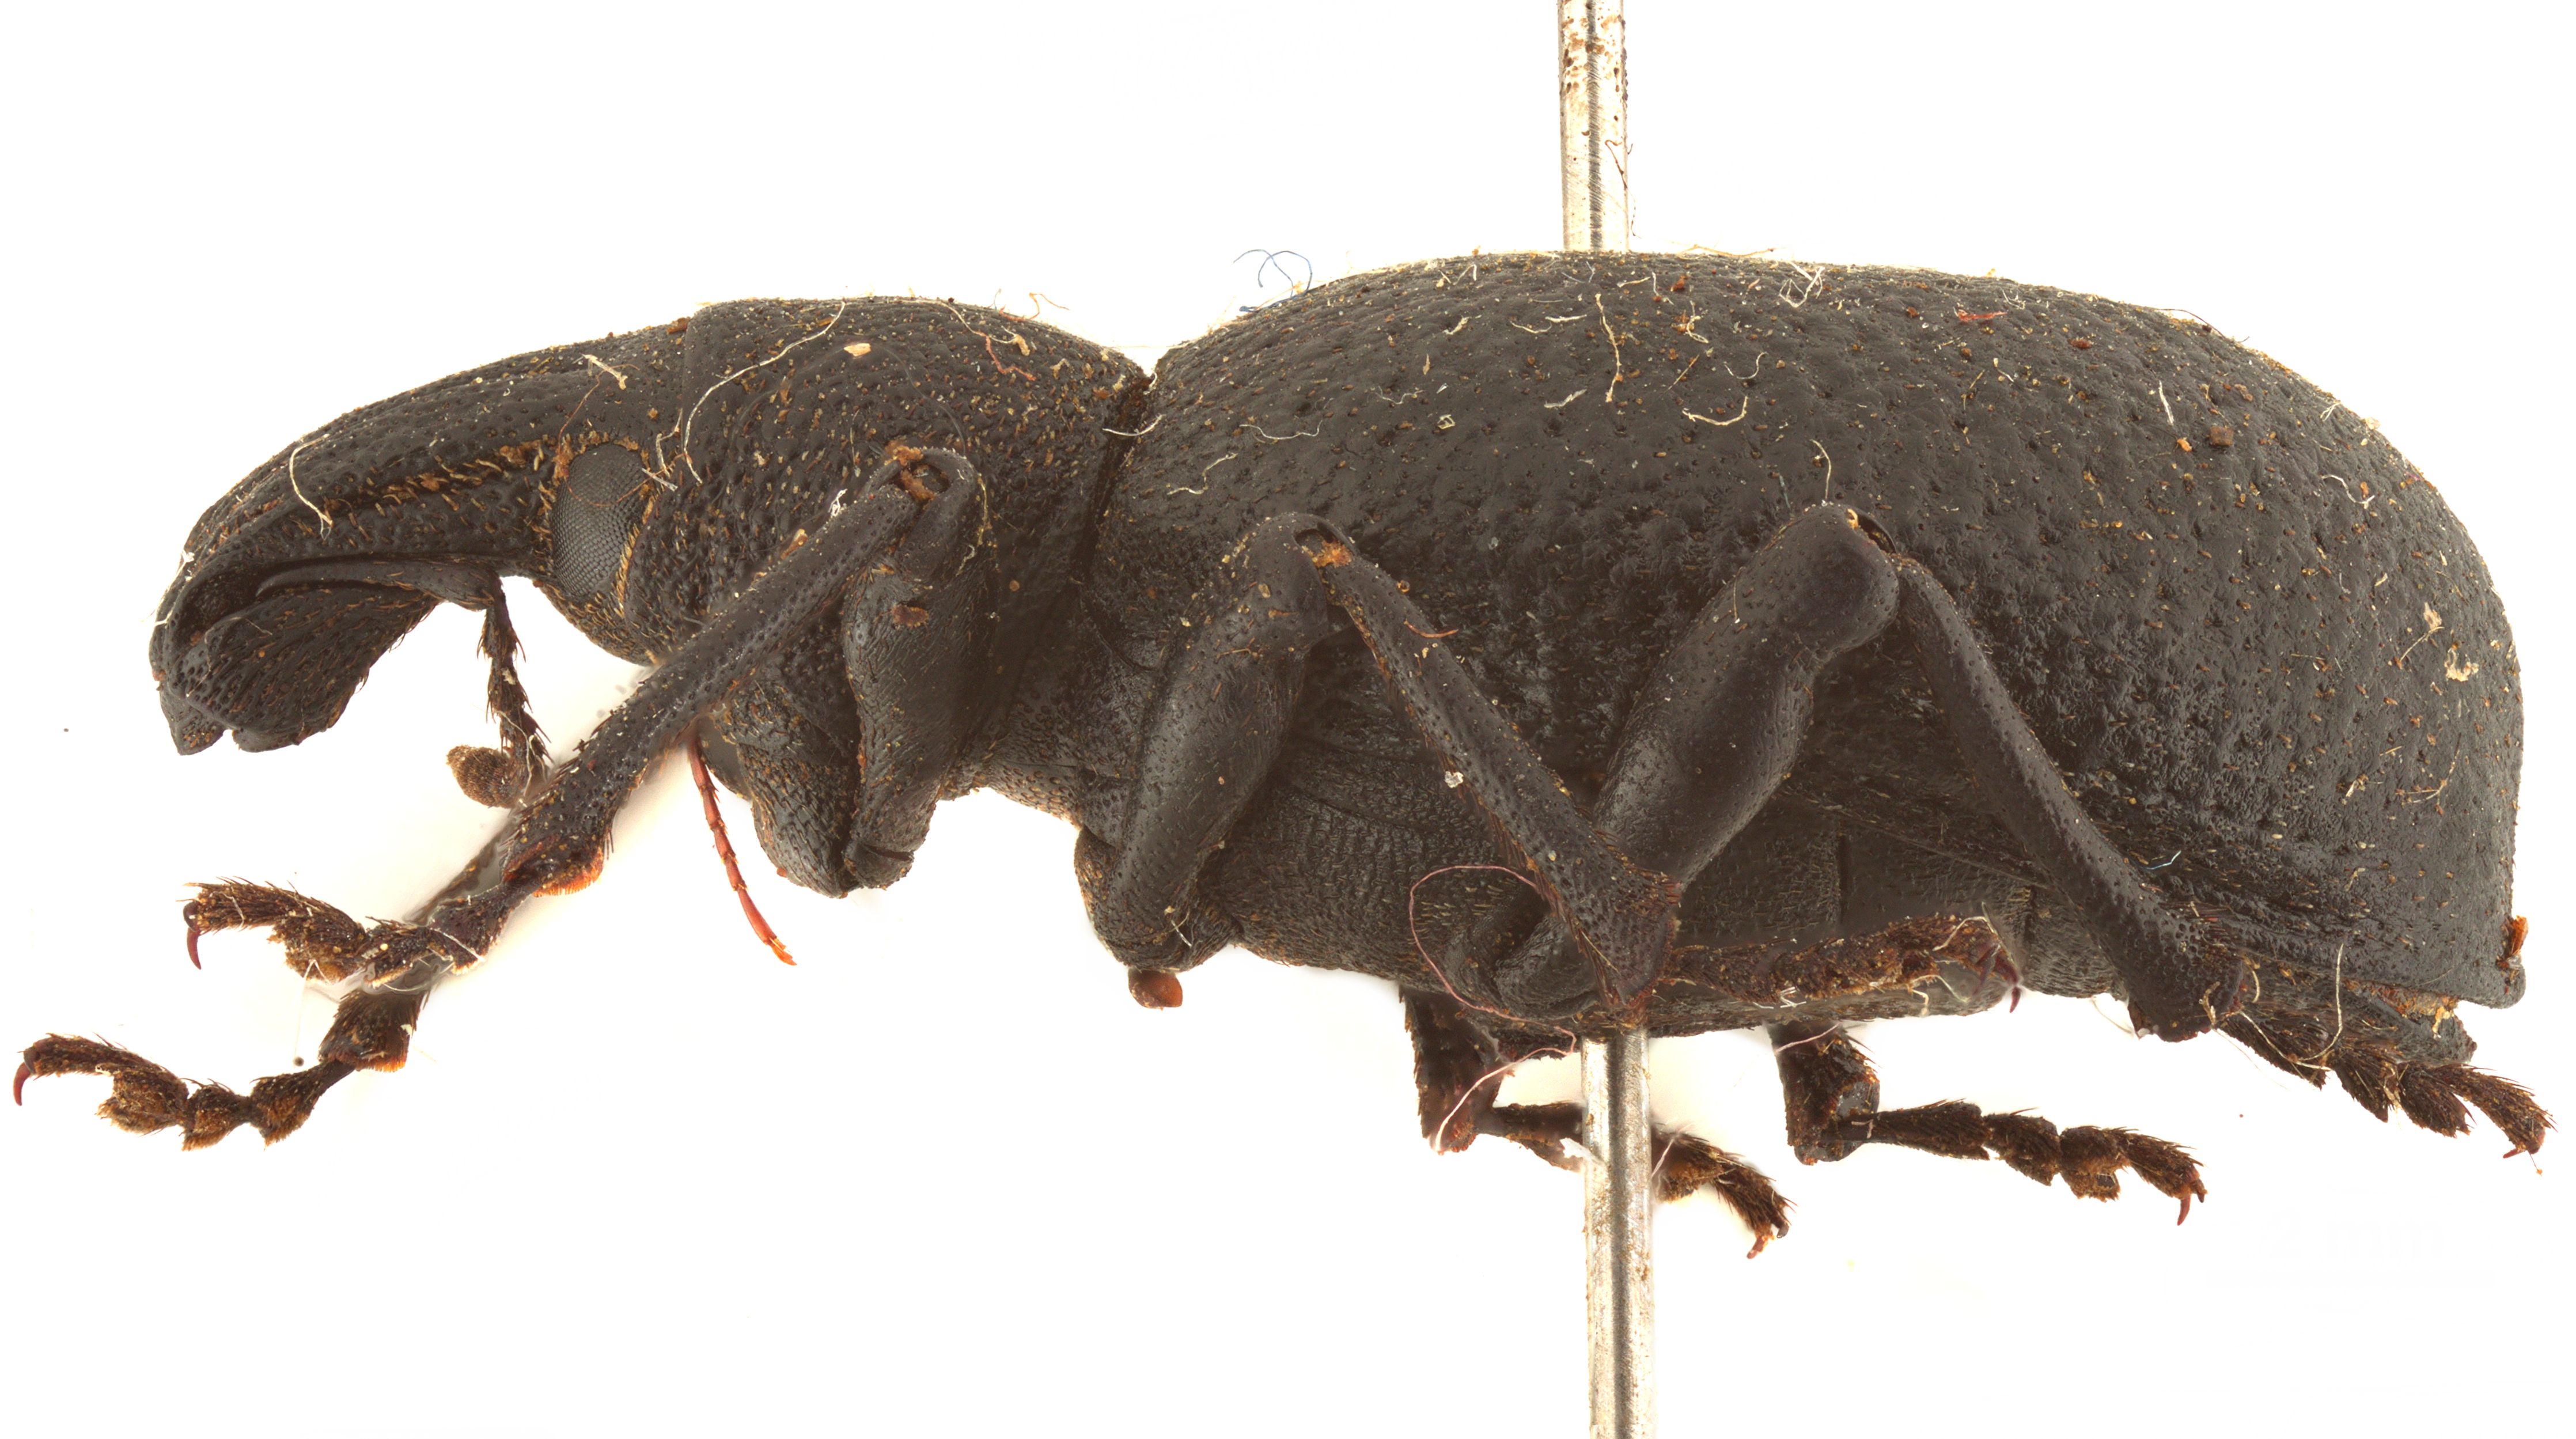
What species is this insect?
Triglyphulus ater
